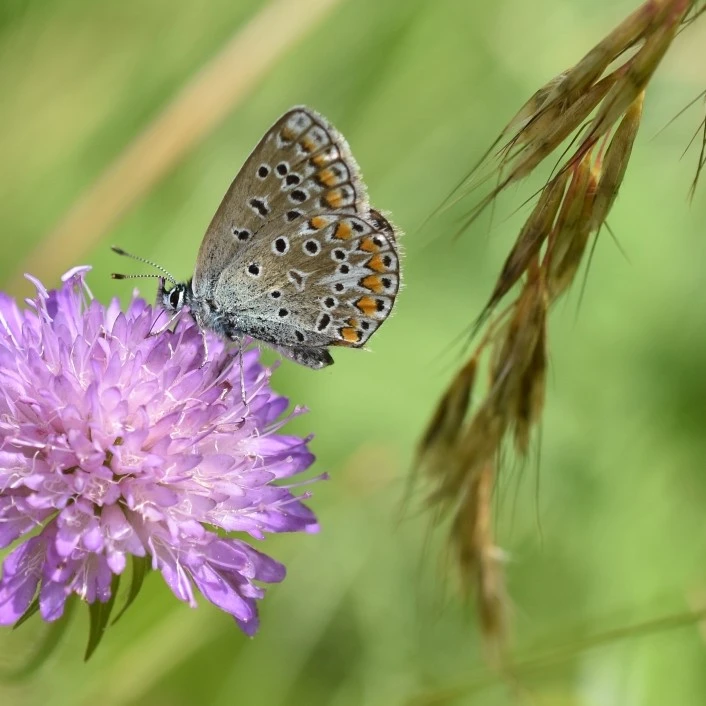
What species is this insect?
Polyommatus icarus
